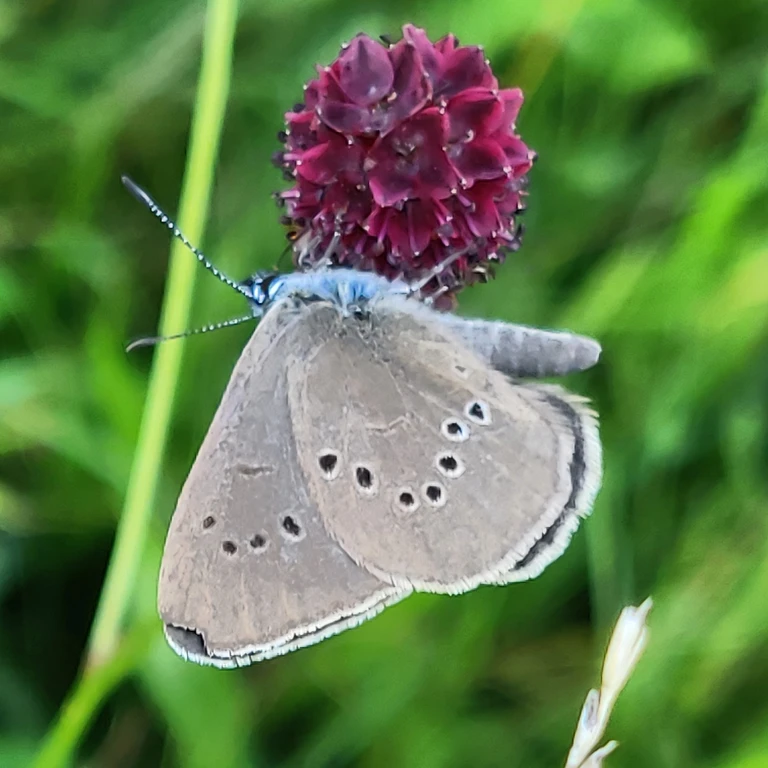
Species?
Phengaris nausithous (also Maculinea nausithous)
